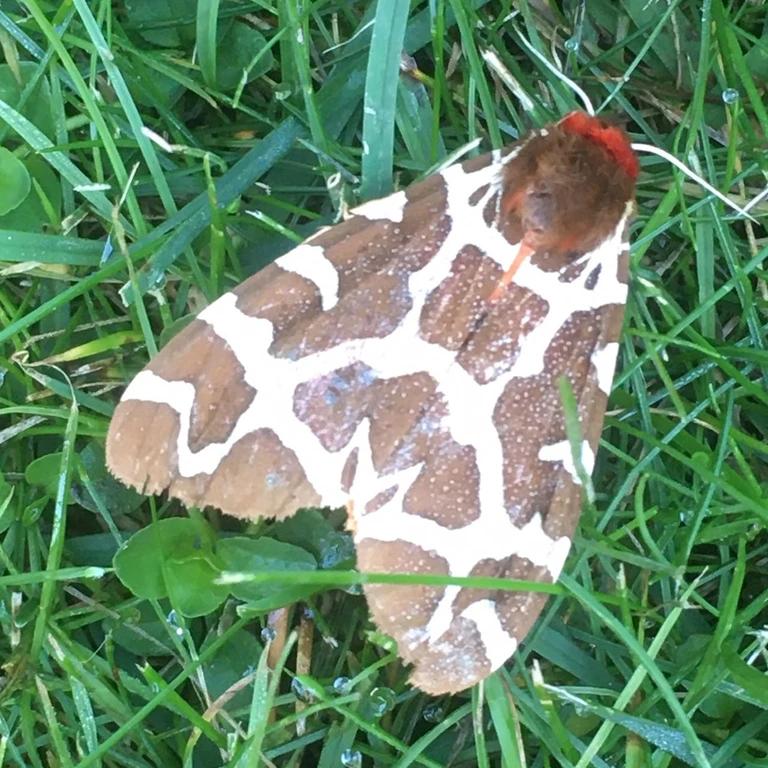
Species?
Arctia caja
